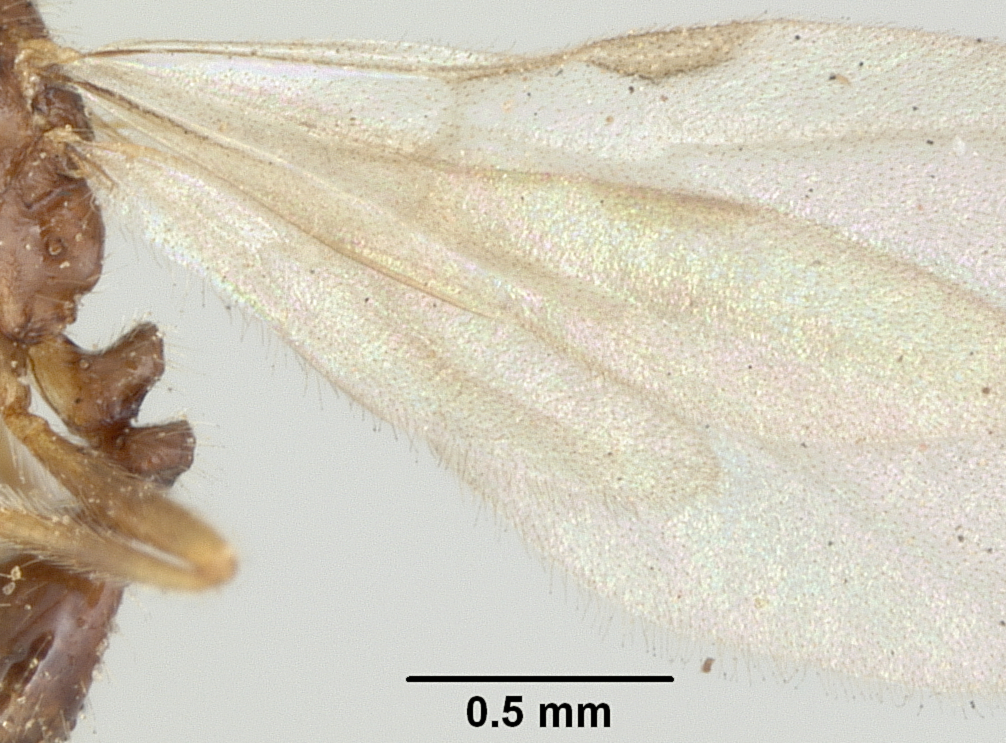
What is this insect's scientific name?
Epoecus pergandei
